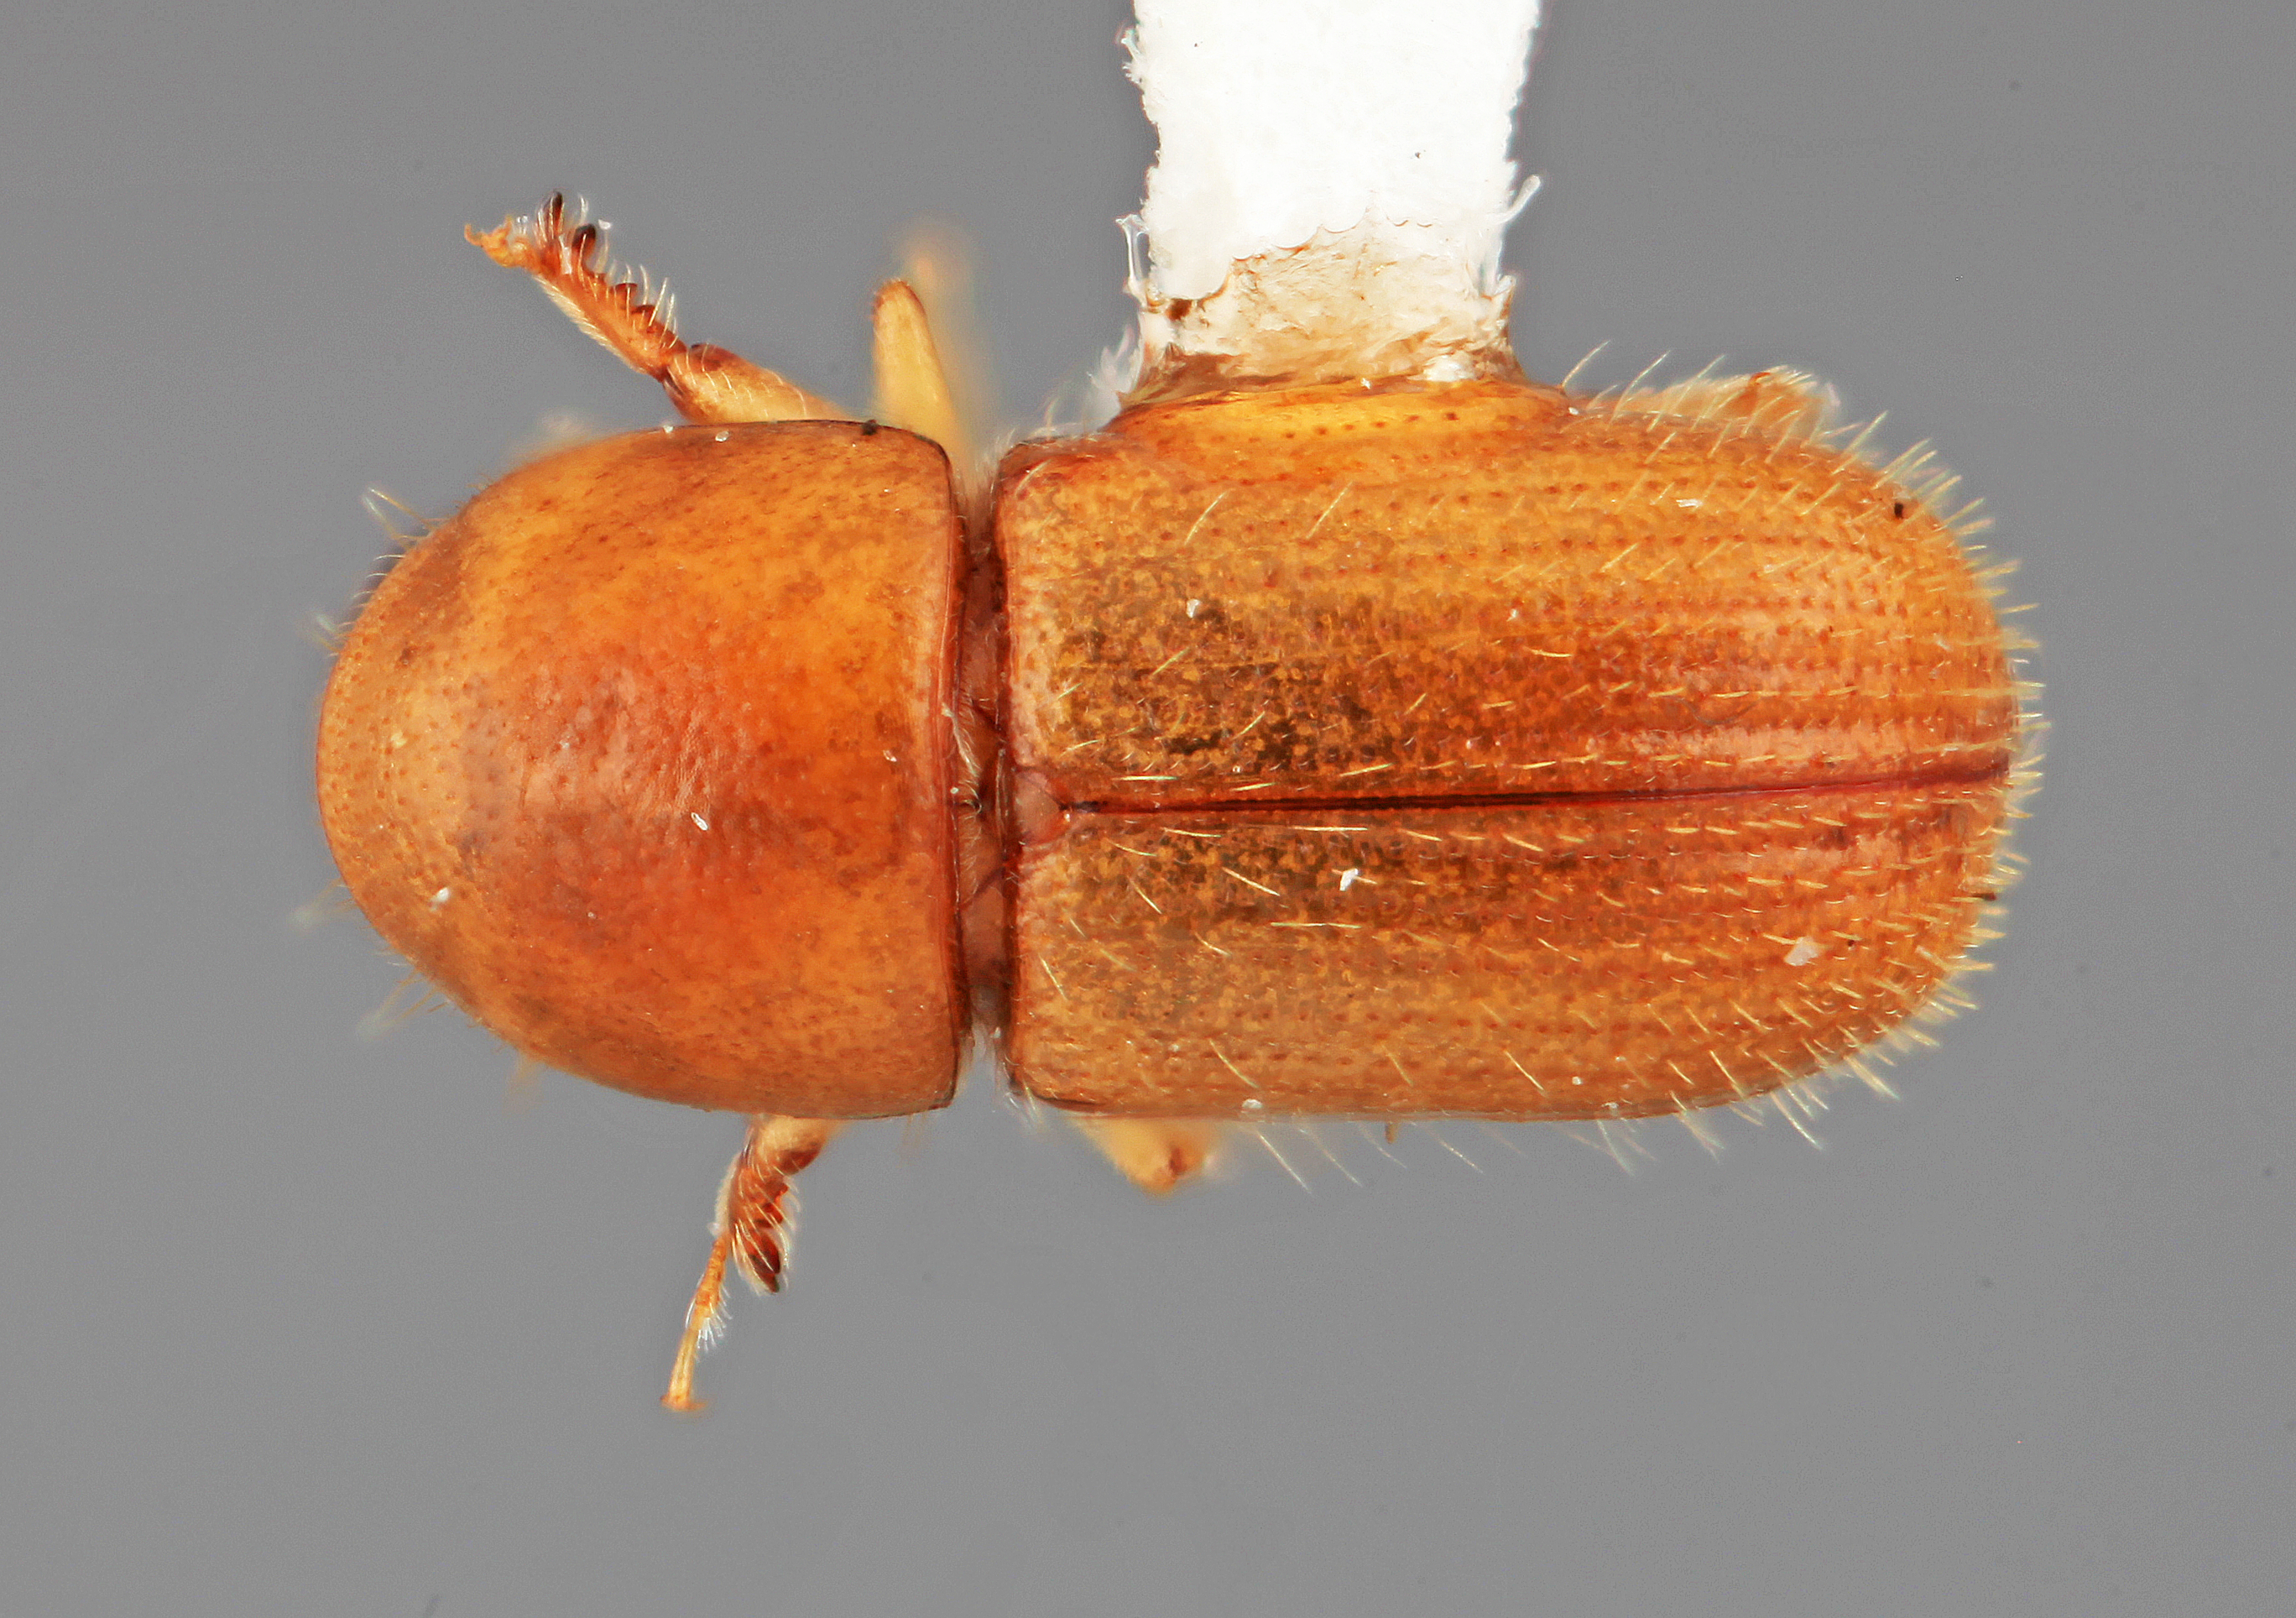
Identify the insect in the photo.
Scolytodes tardus
